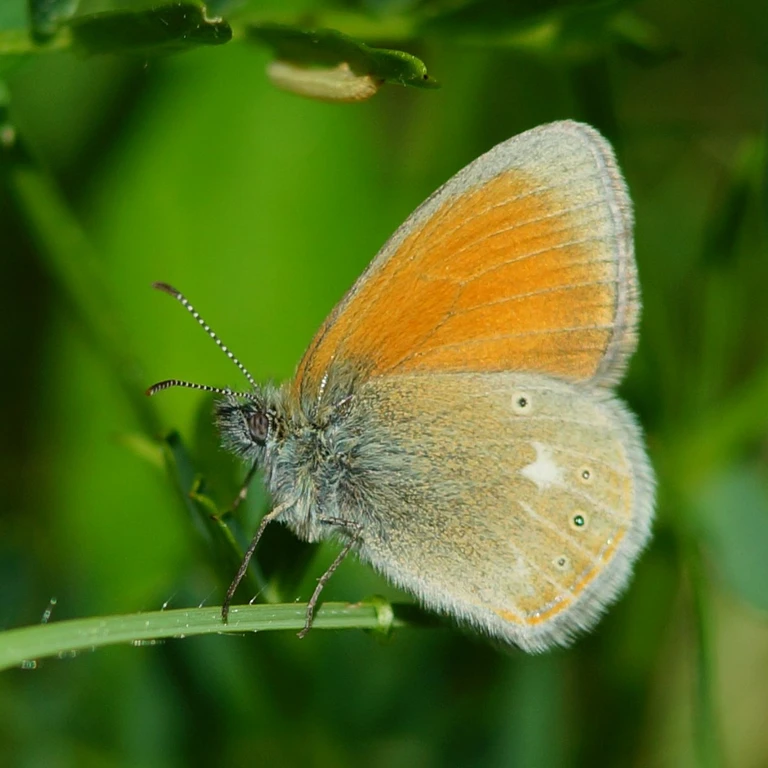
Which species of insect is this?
Coenonympha glycerion (also Coenonympha iphis)
